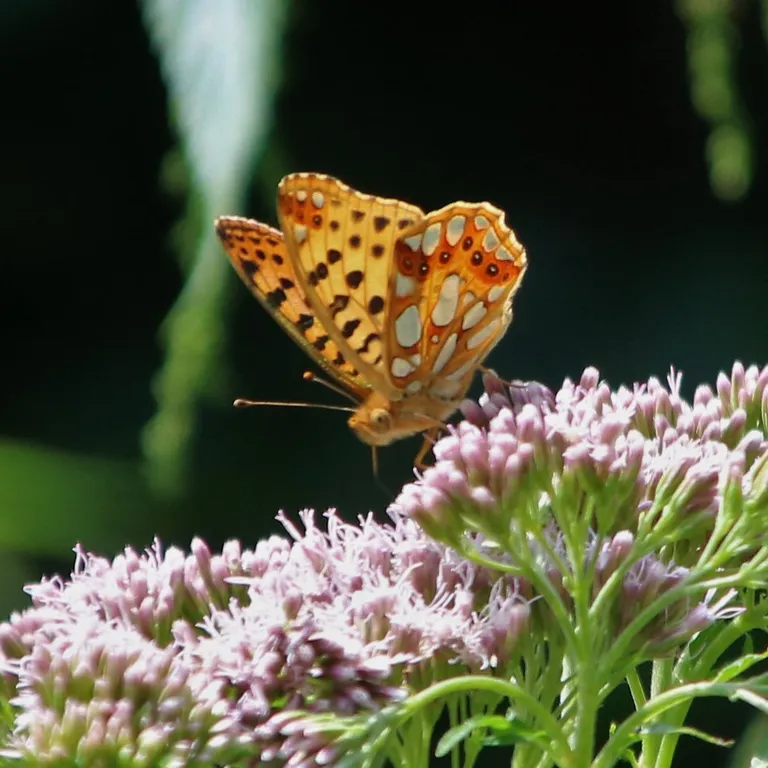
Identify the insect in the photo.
Issoria lathonia
